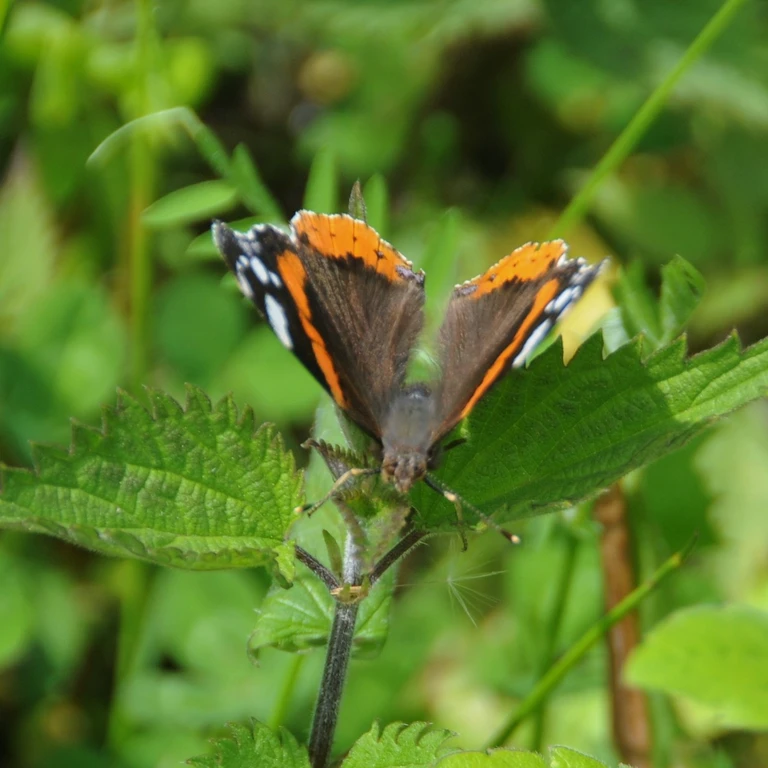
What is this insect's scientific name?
Vanessa atalanta
